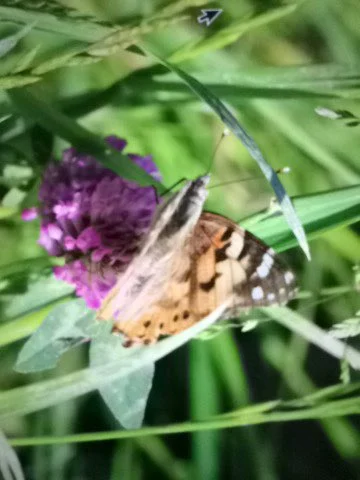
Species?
Vanessa cardui
